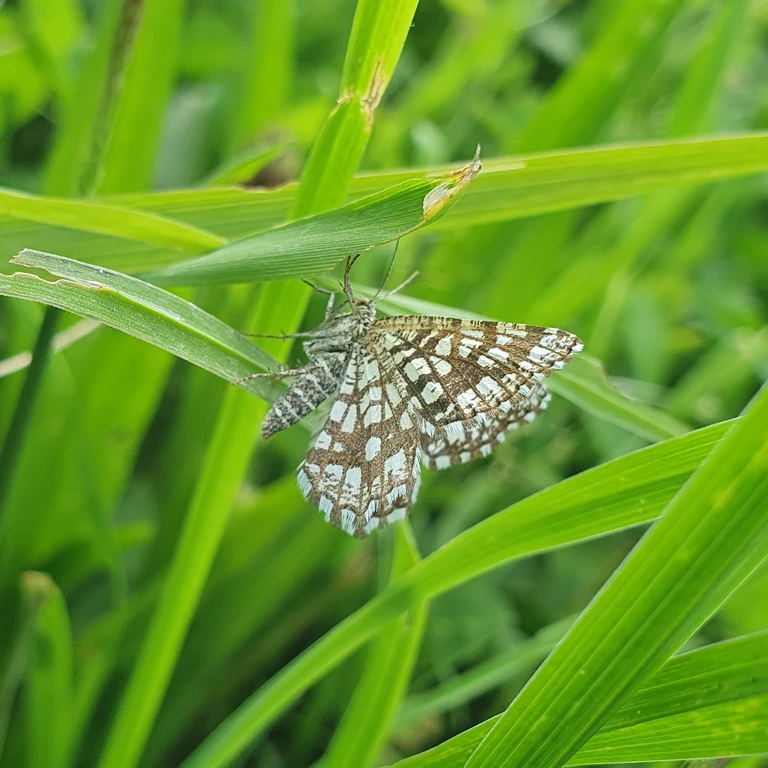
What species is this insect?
Chiasmia clathrata
